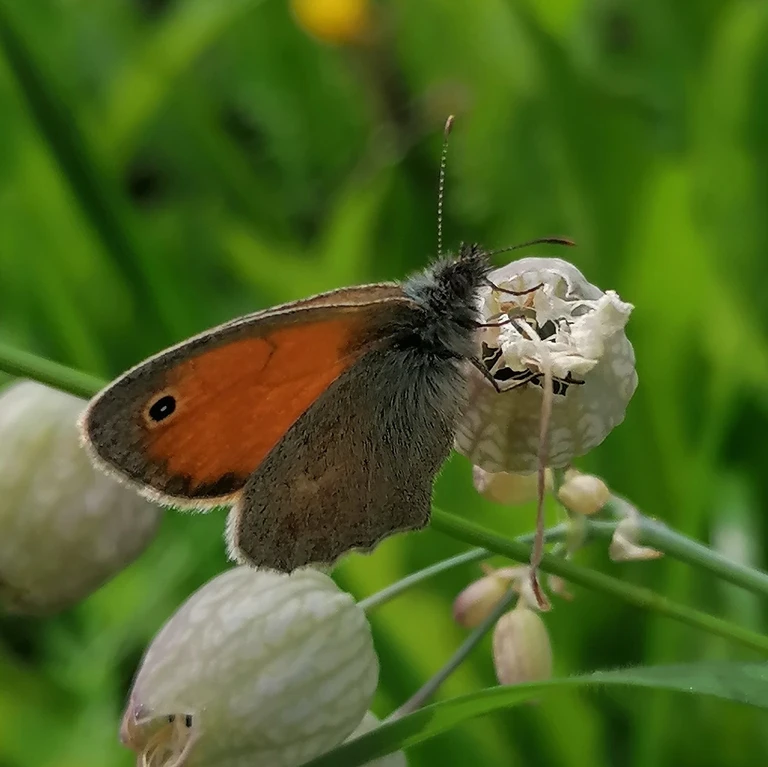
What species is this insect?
Coenonympha pamphilus
